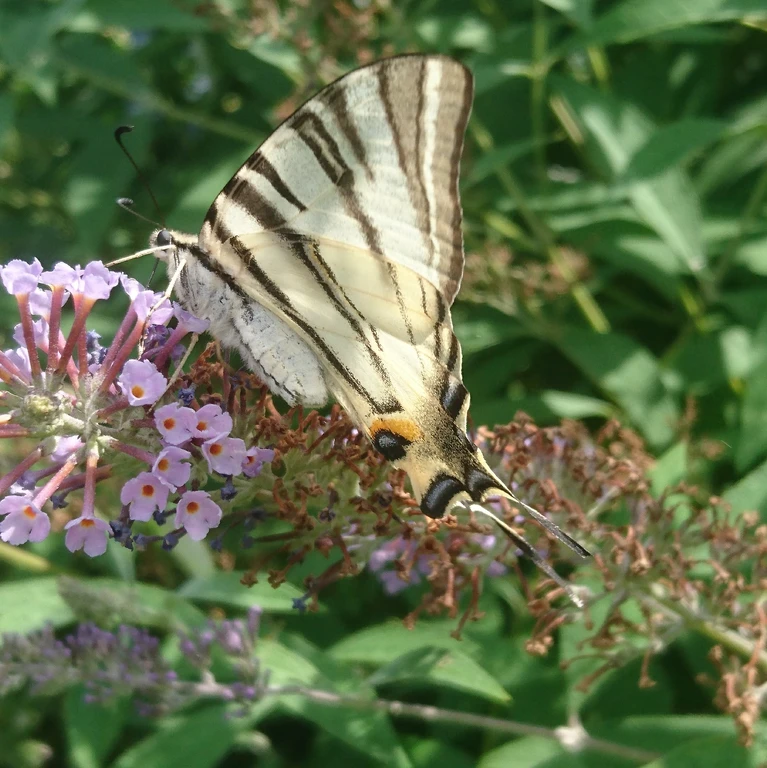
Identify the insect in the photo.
Iphiclides podalirius
